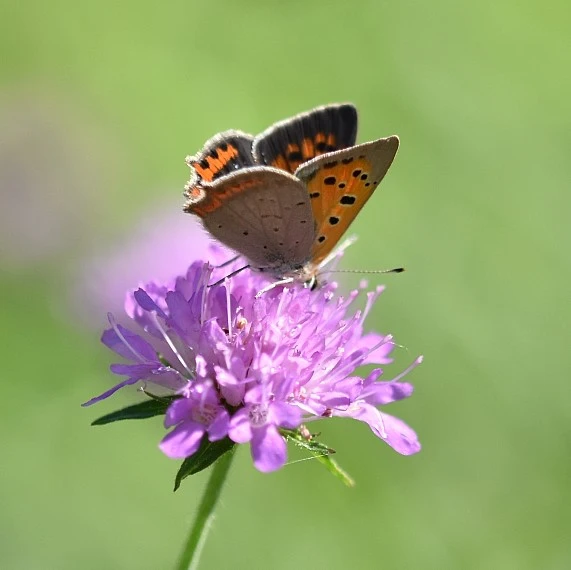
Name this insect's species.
Lycaena phlaeas
